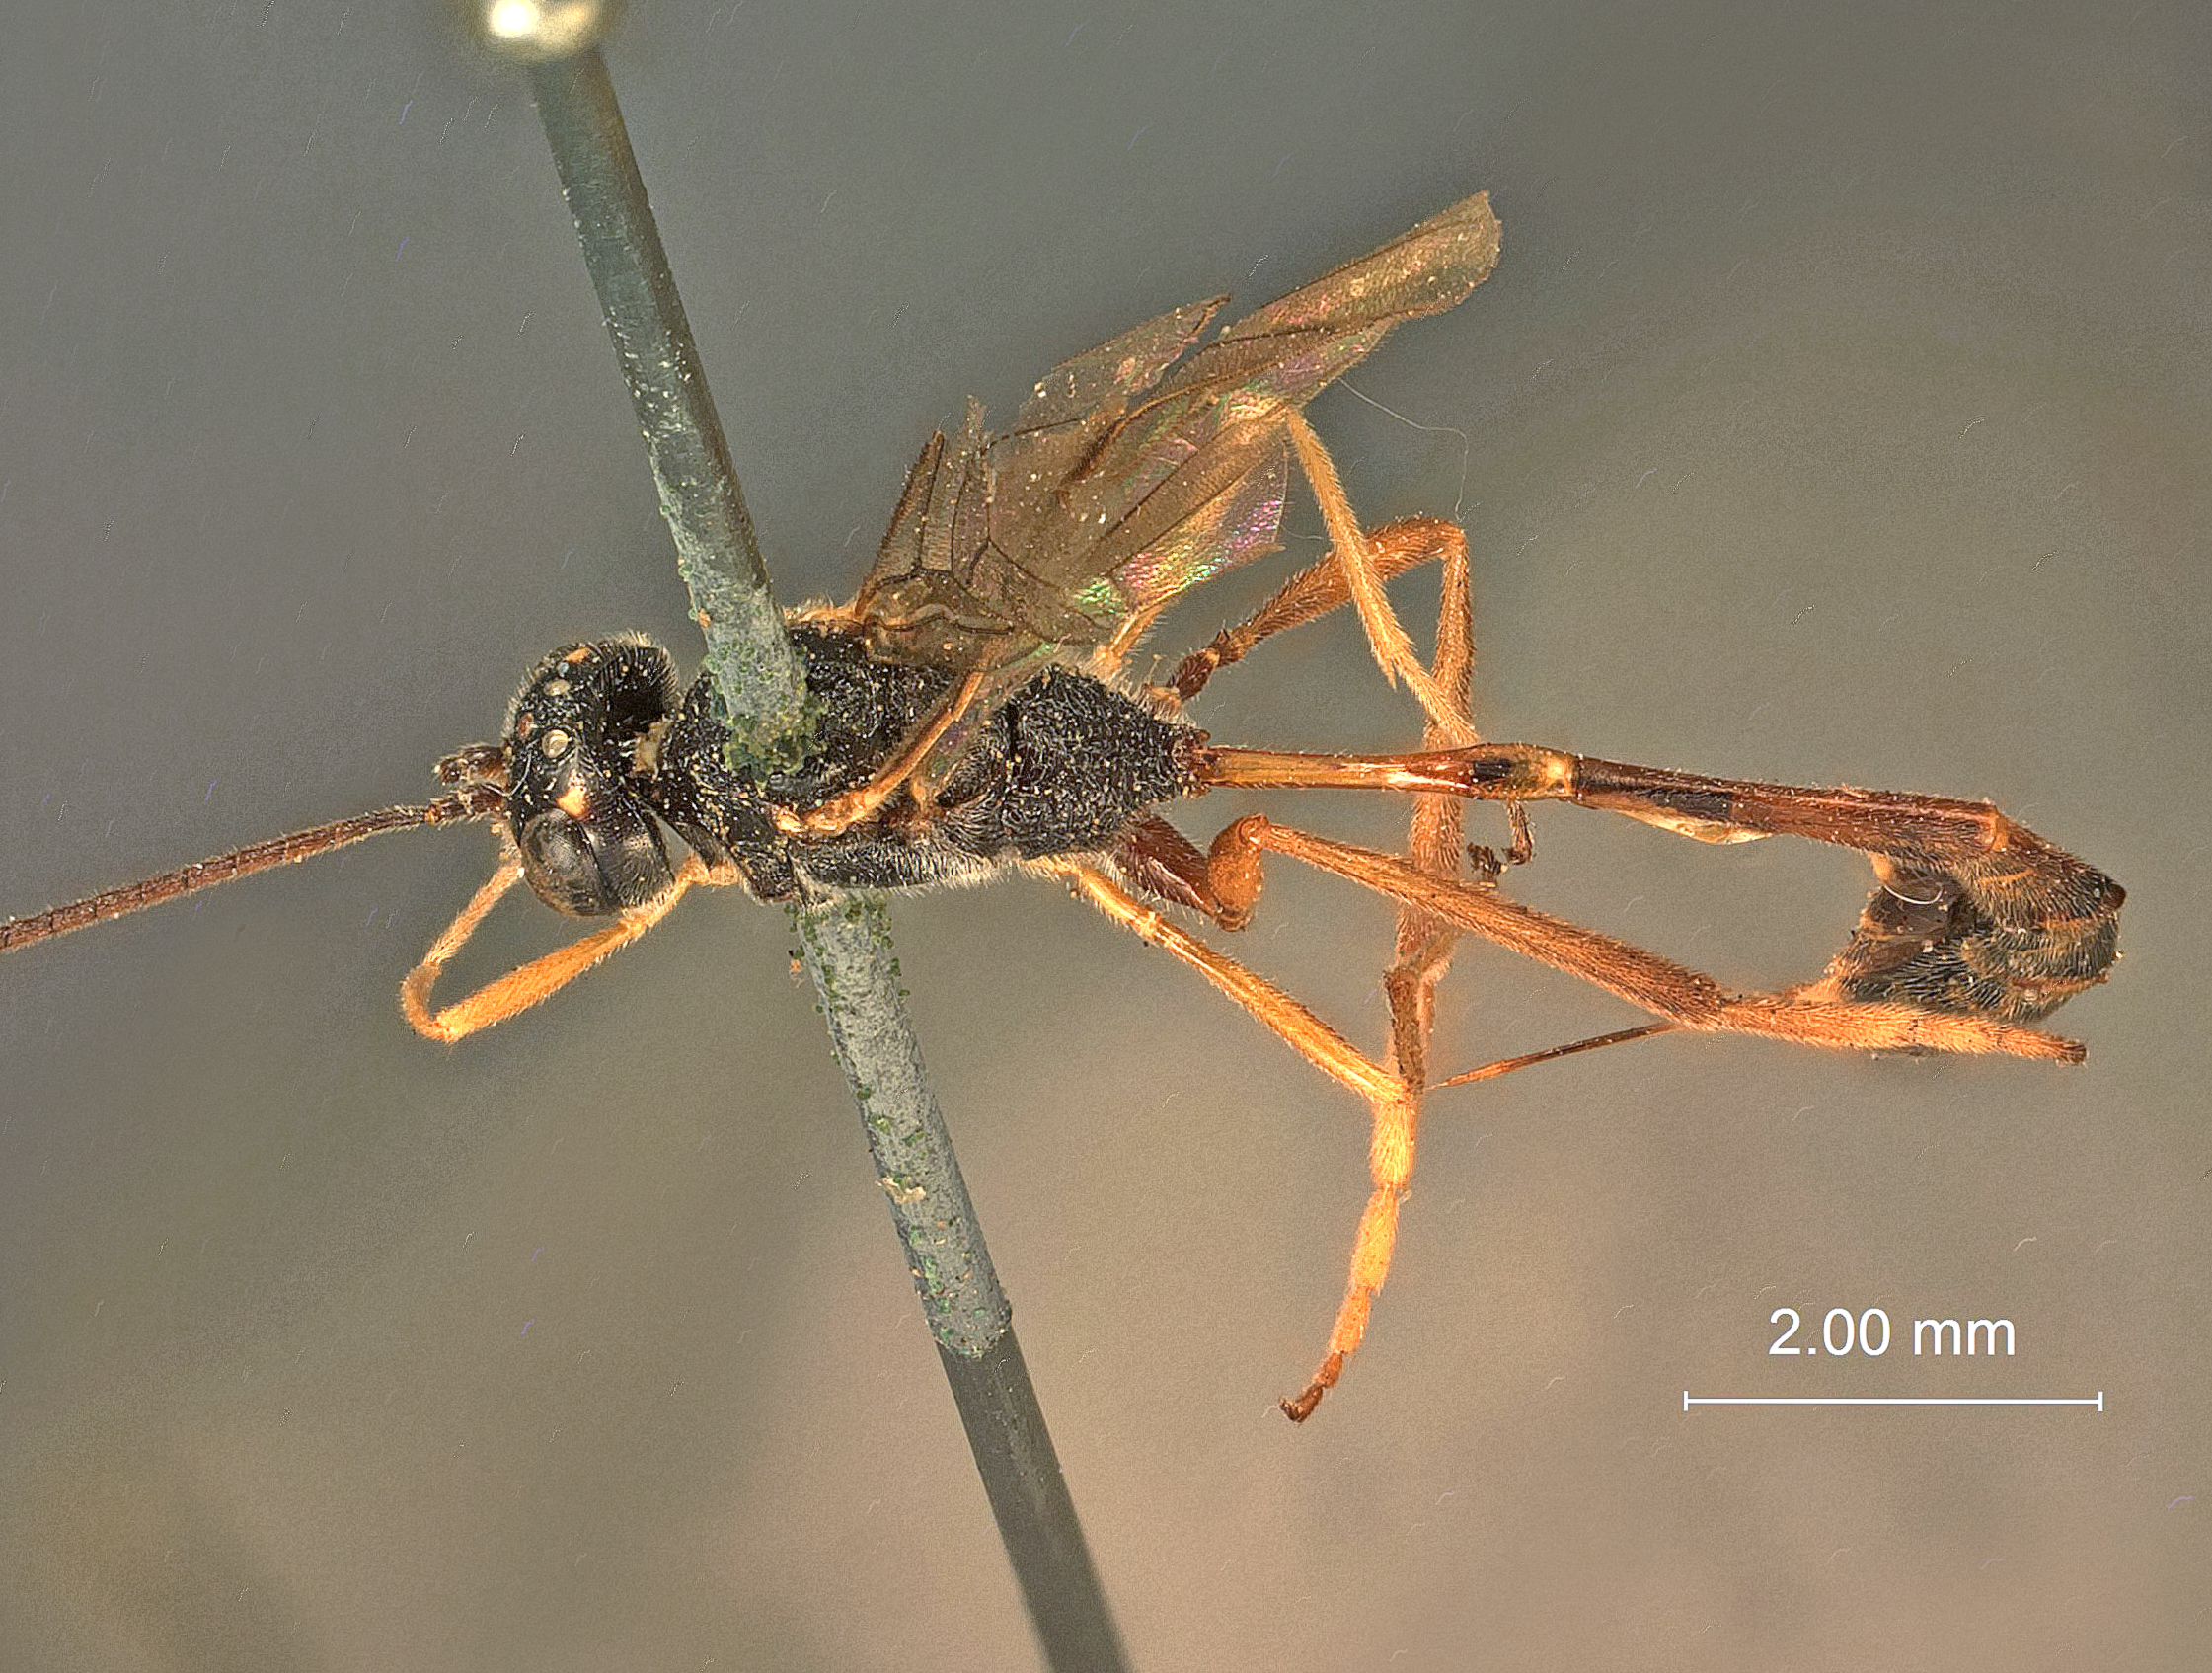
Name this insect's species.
Agrypon boreale
